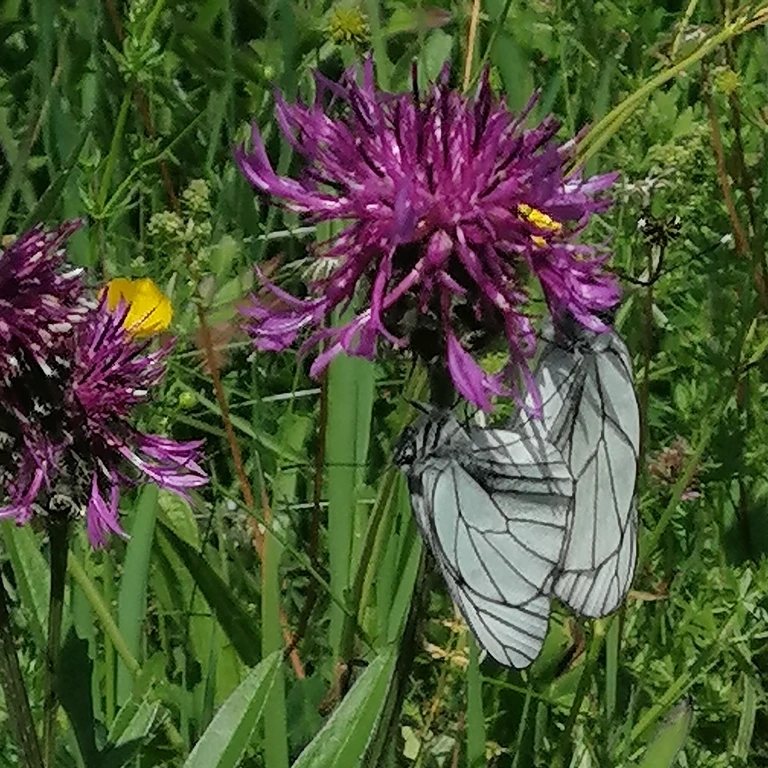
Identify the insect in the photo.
Aporia crataegi
